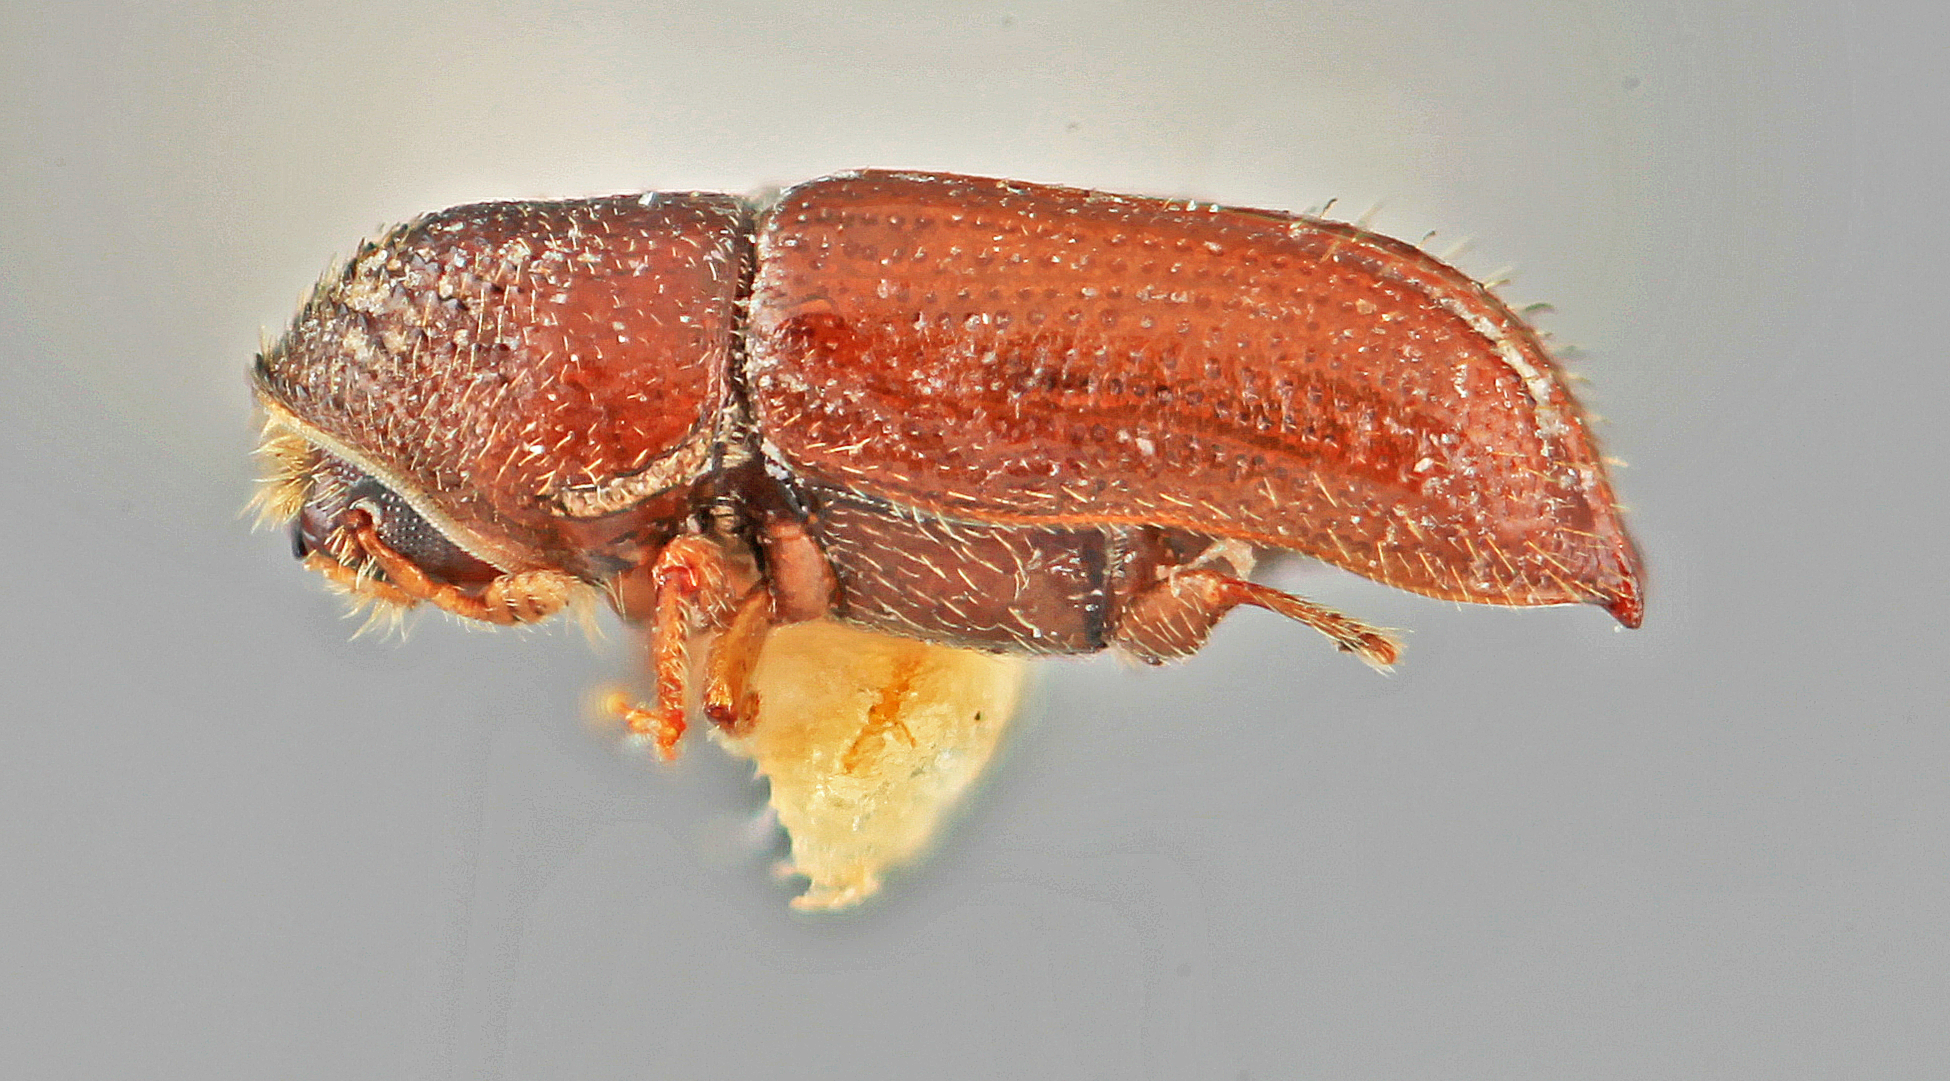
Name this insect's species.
Pityophthorus discretus
